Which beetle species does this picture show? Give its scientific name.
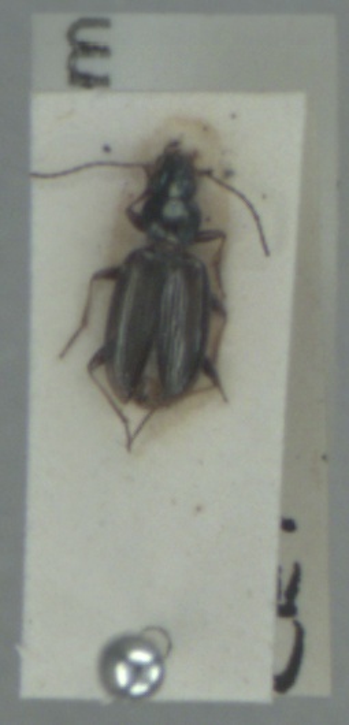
Bembidion atrocaeruleum
